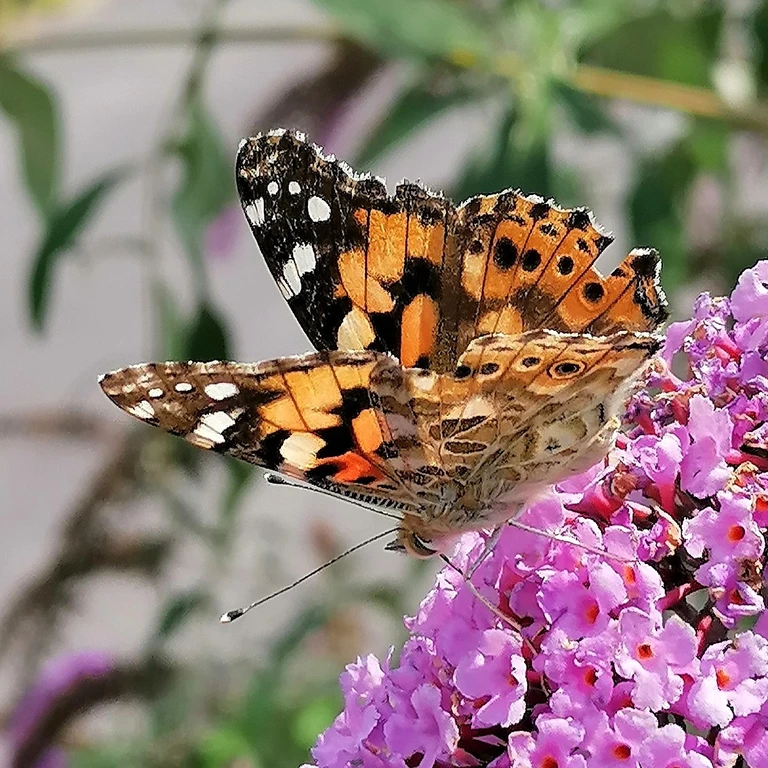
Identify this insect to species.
Vanessa cardui
